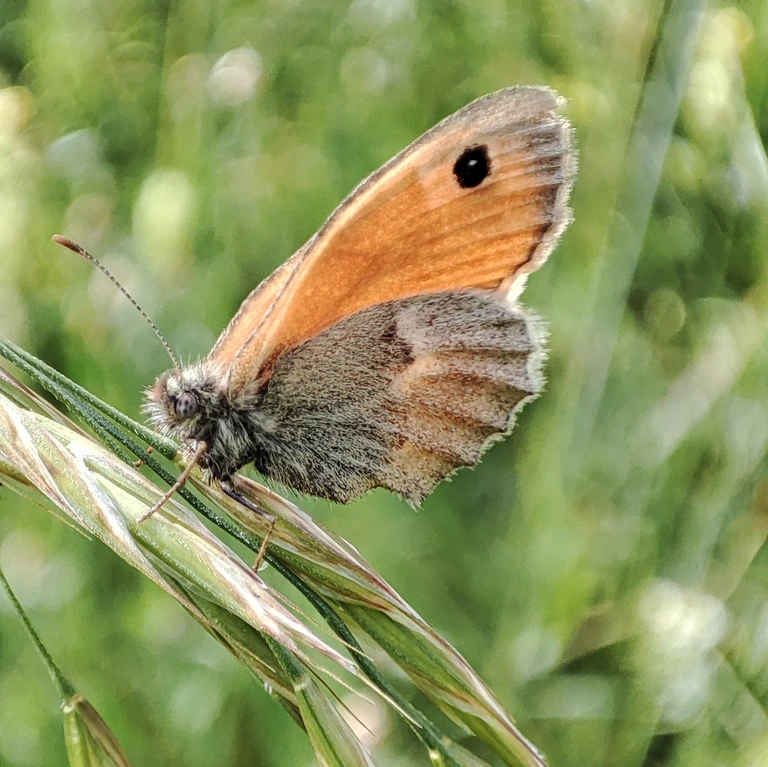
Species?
Coenonympha pamphilus
